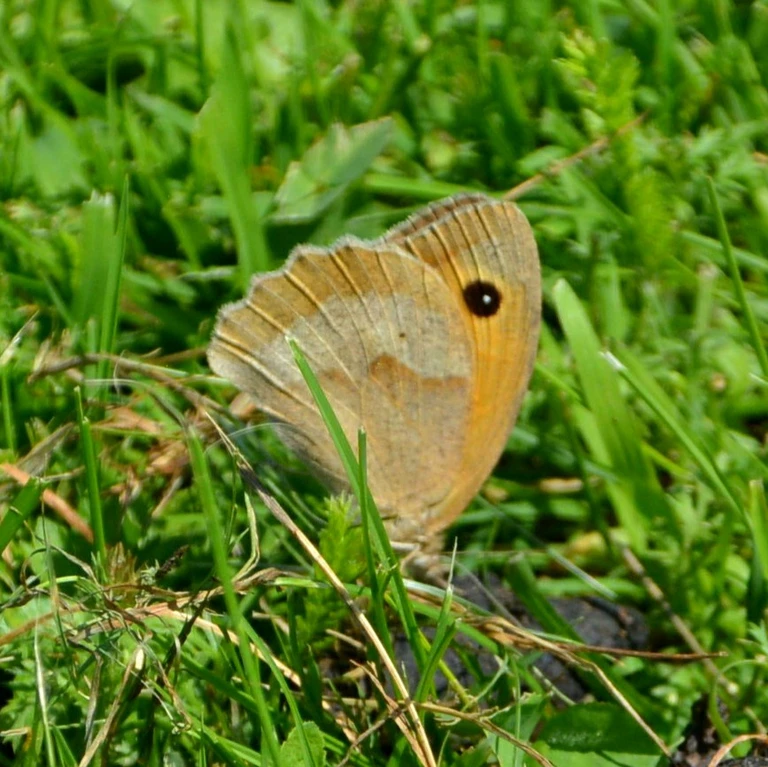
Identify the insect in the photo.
Maniola jurtina
